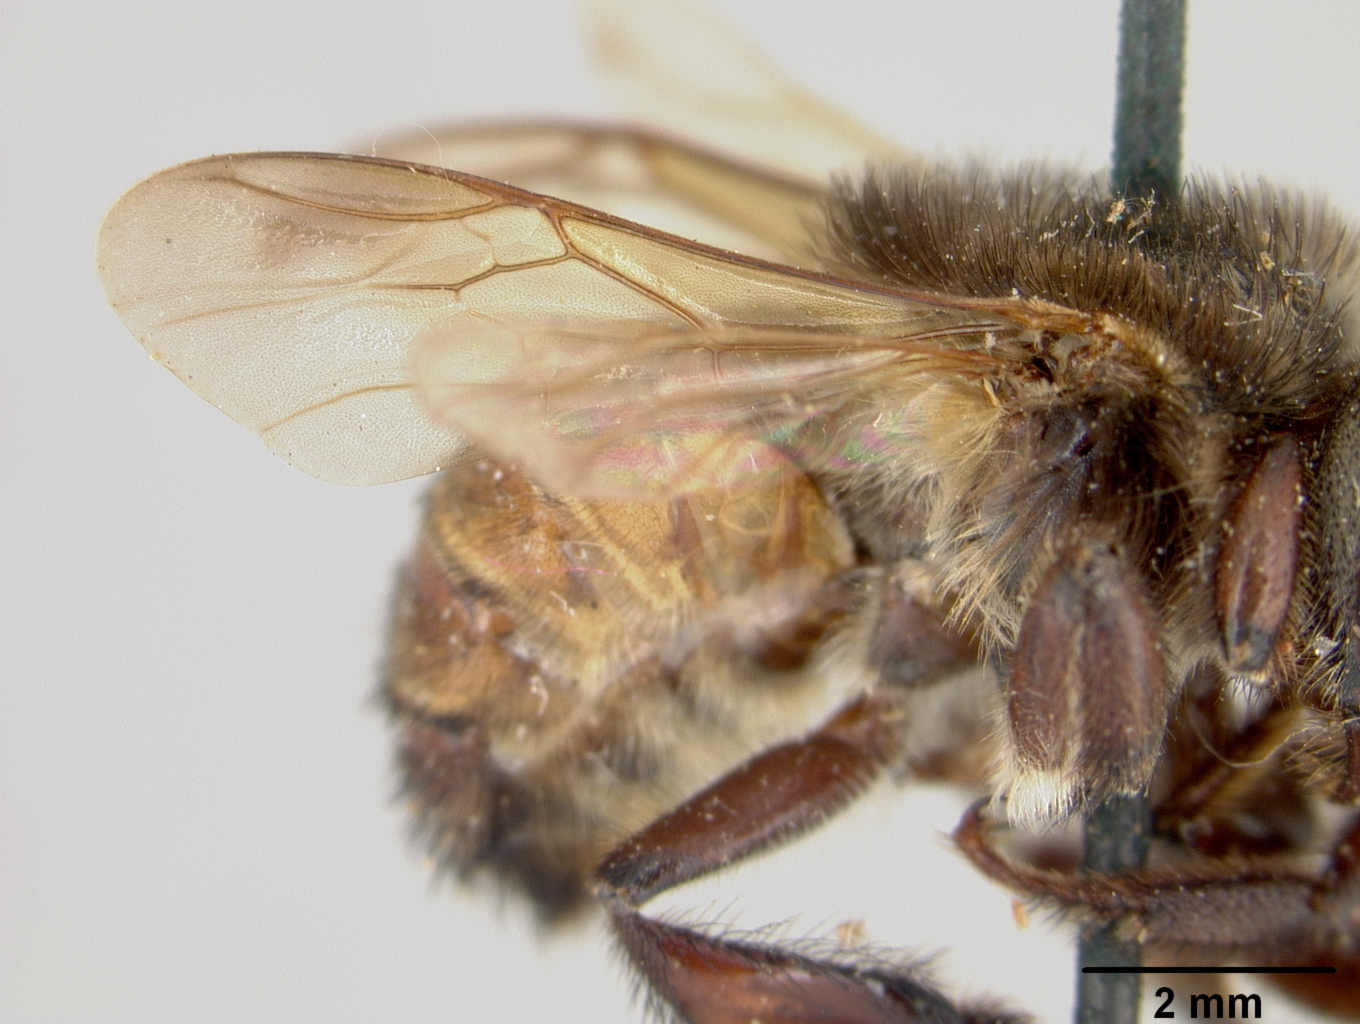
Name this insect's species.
Melipona fasciata
